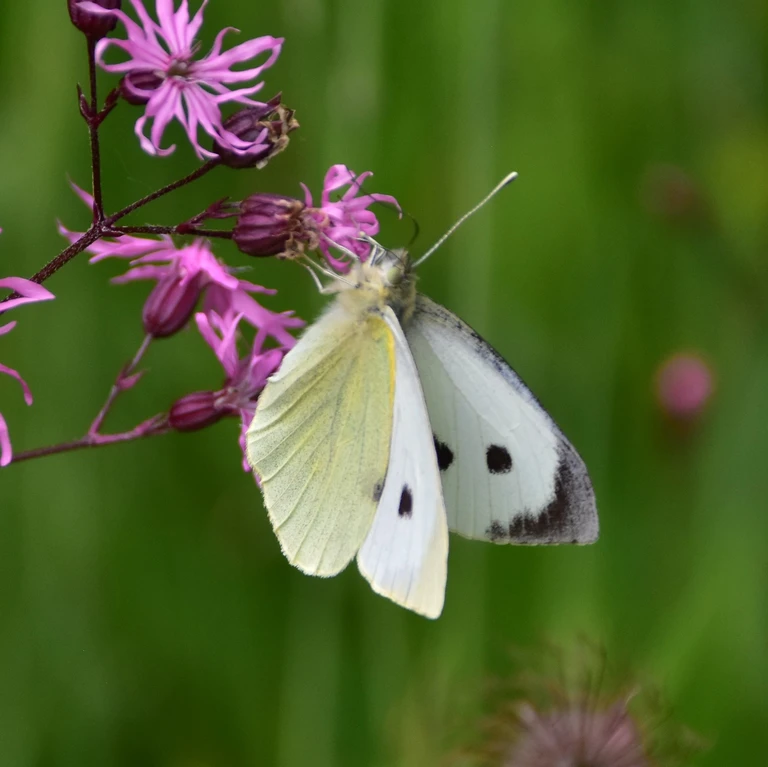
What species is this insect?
Pieris brassicae
